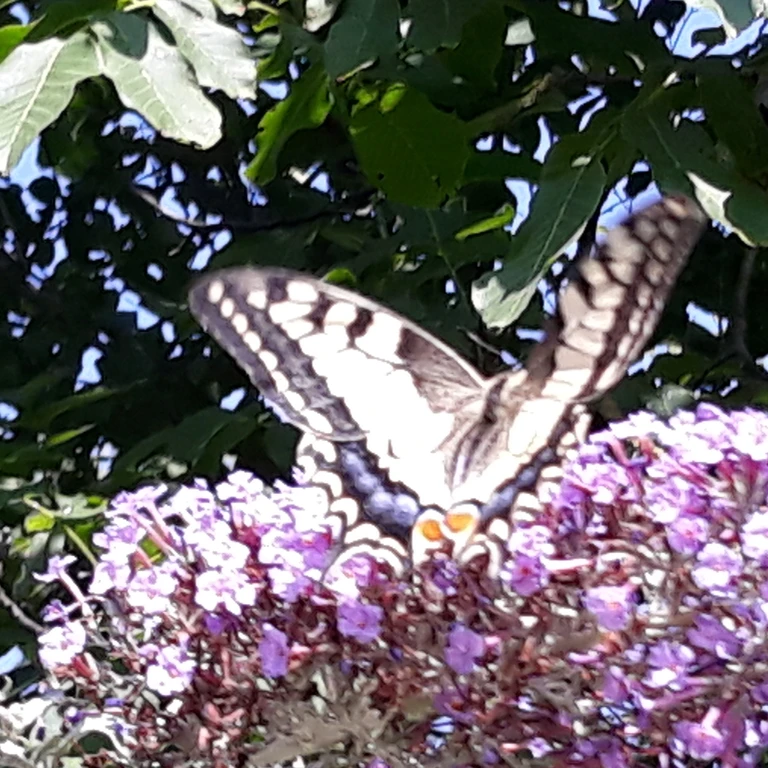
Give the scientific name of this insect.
Papilio machaon
